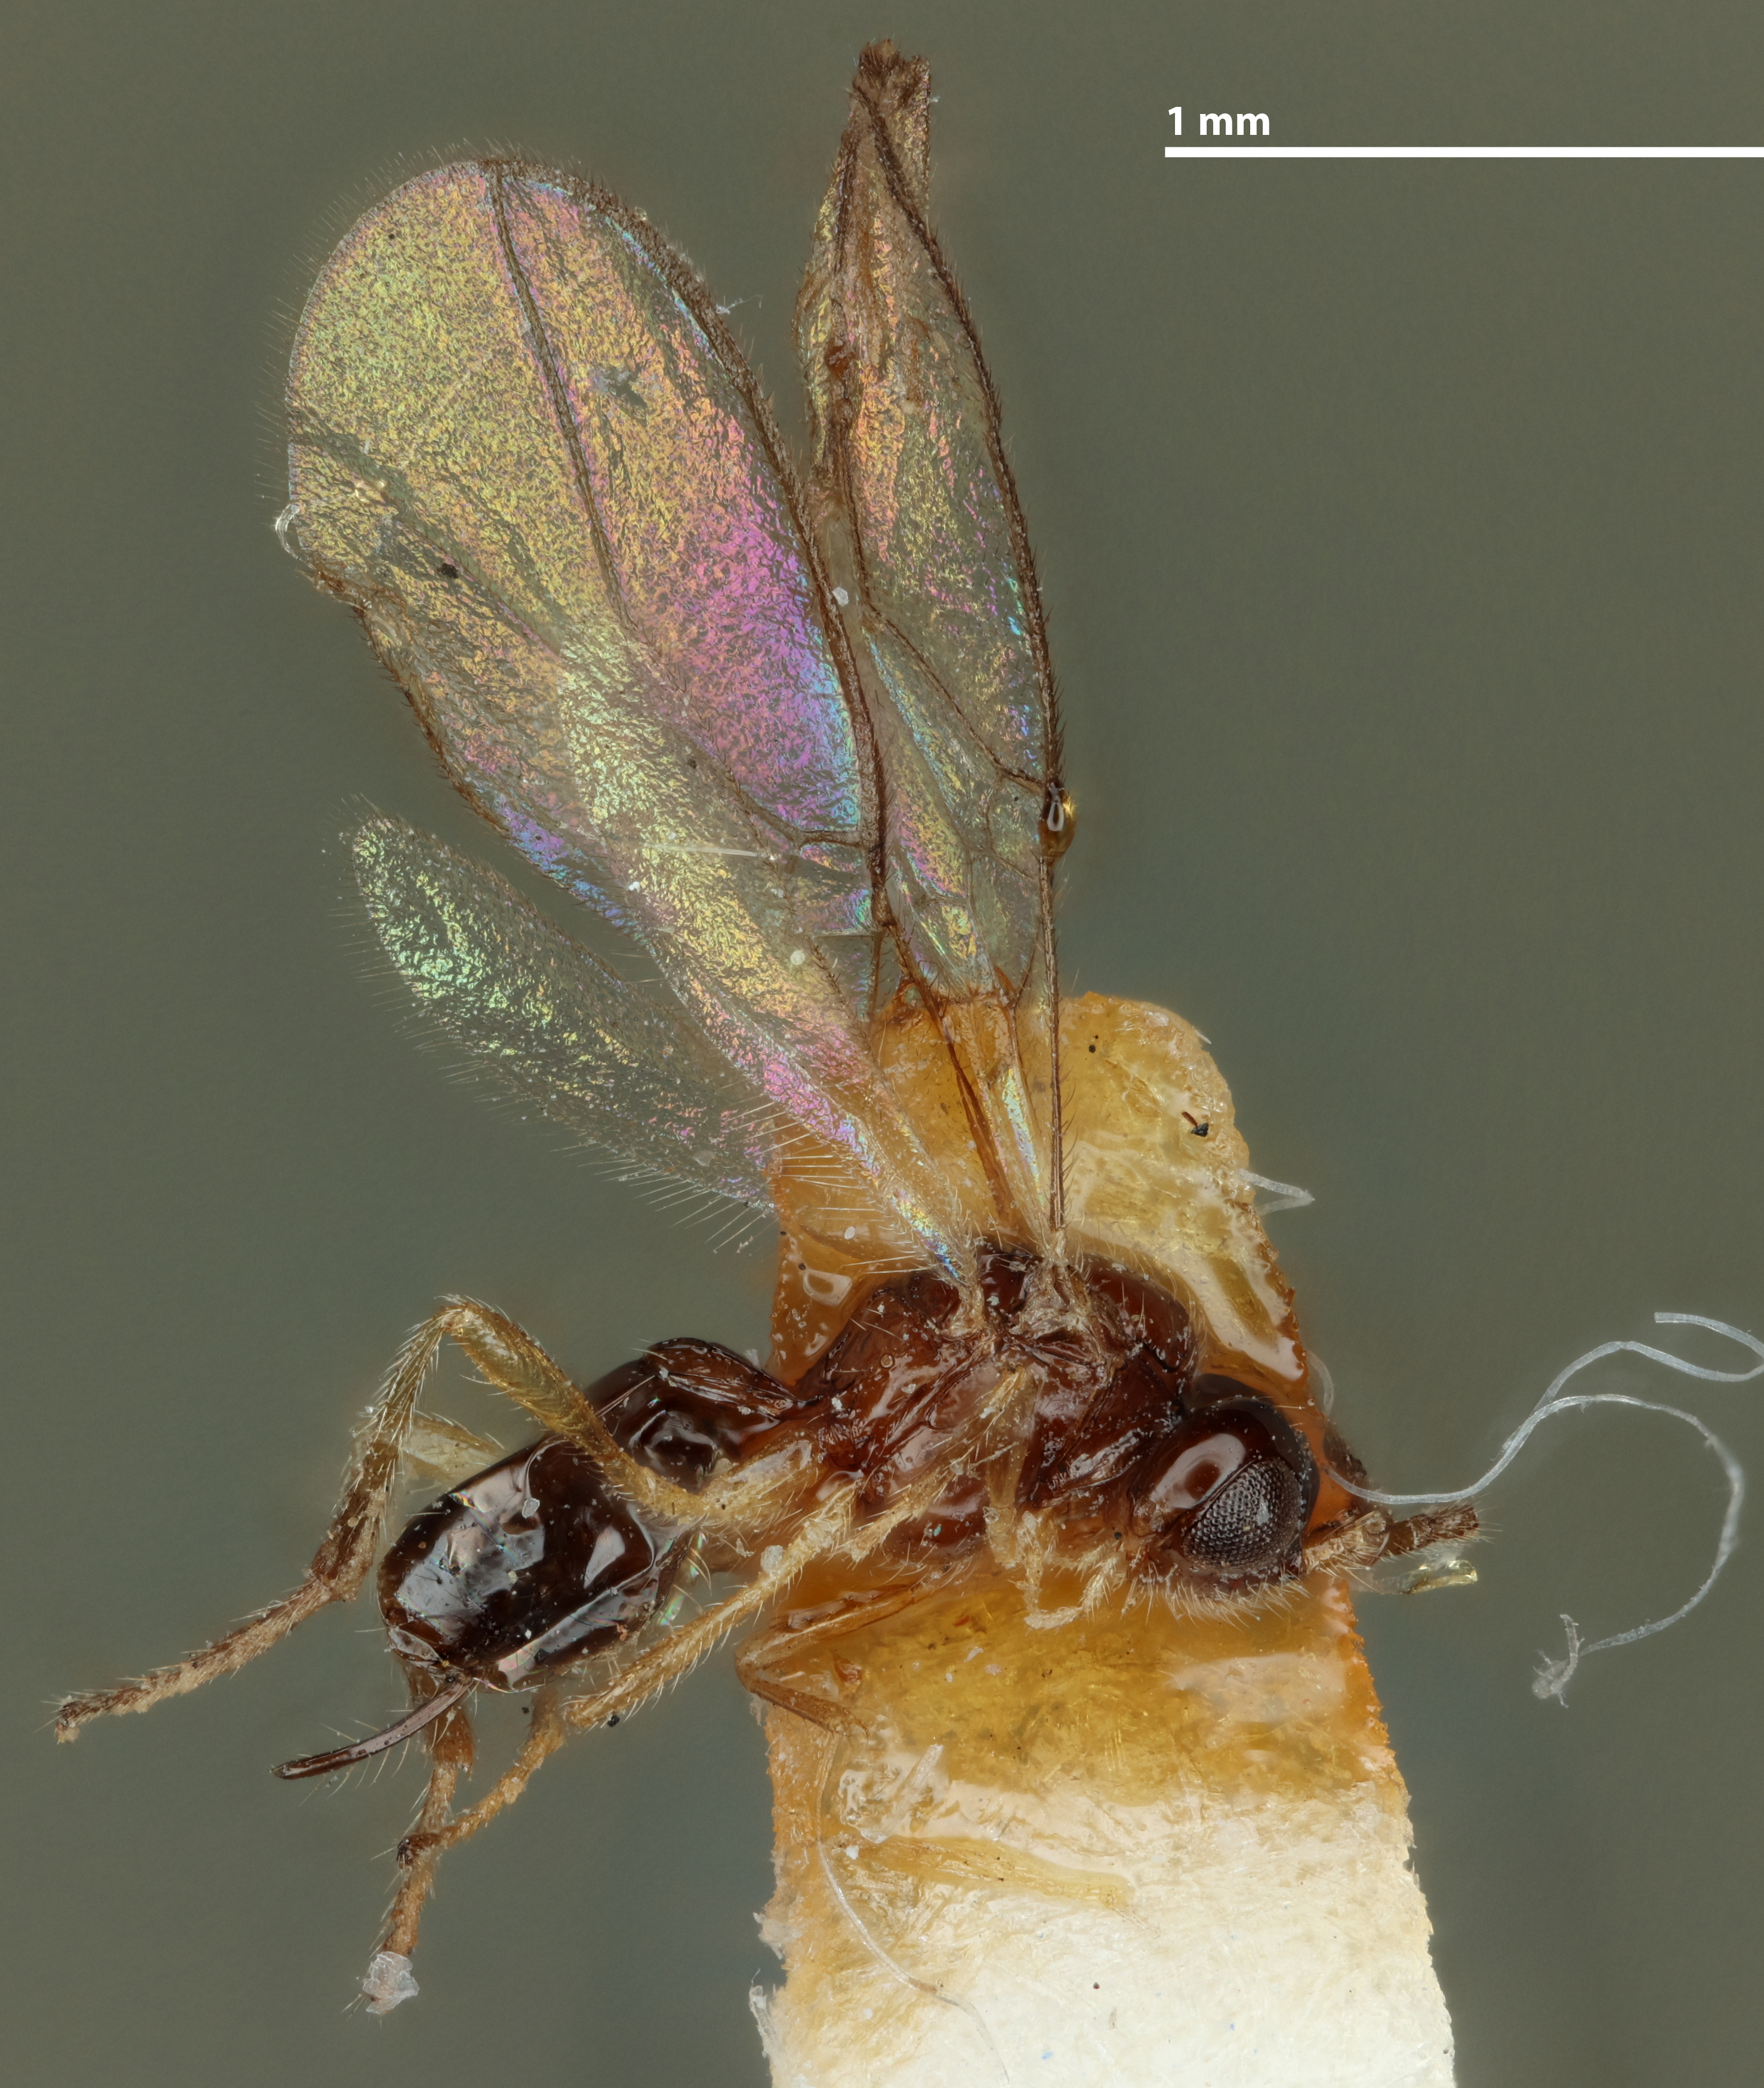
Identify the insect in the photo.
Aspilota disstriae
